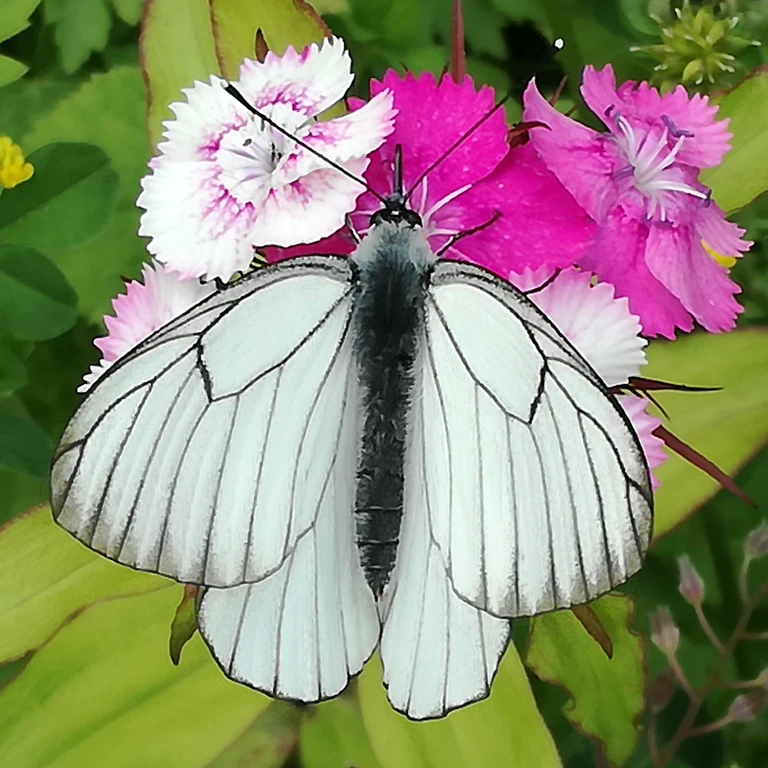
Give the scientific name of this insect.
Aporia crataegi
